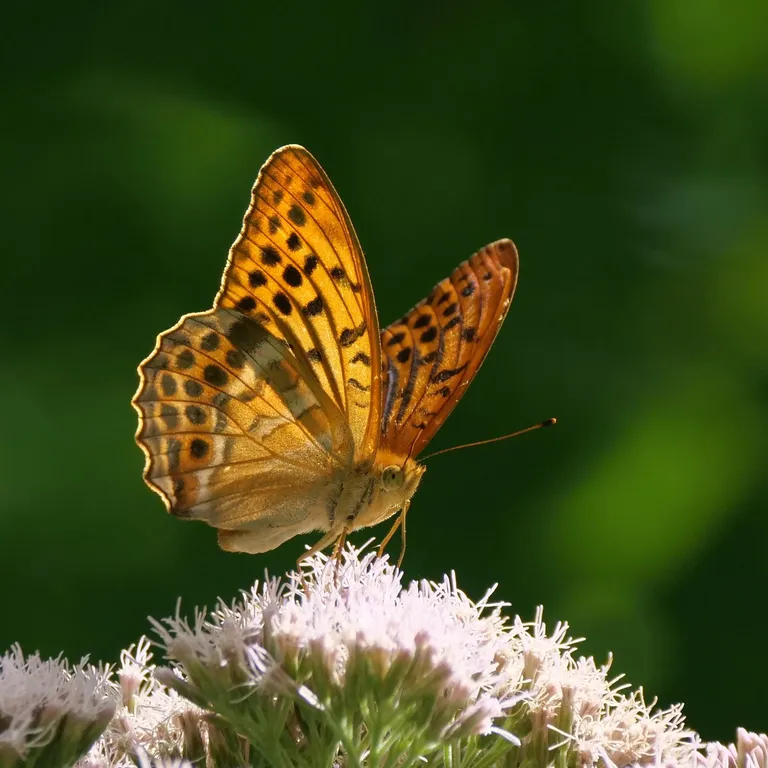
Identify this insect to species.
Argynnis paphia
